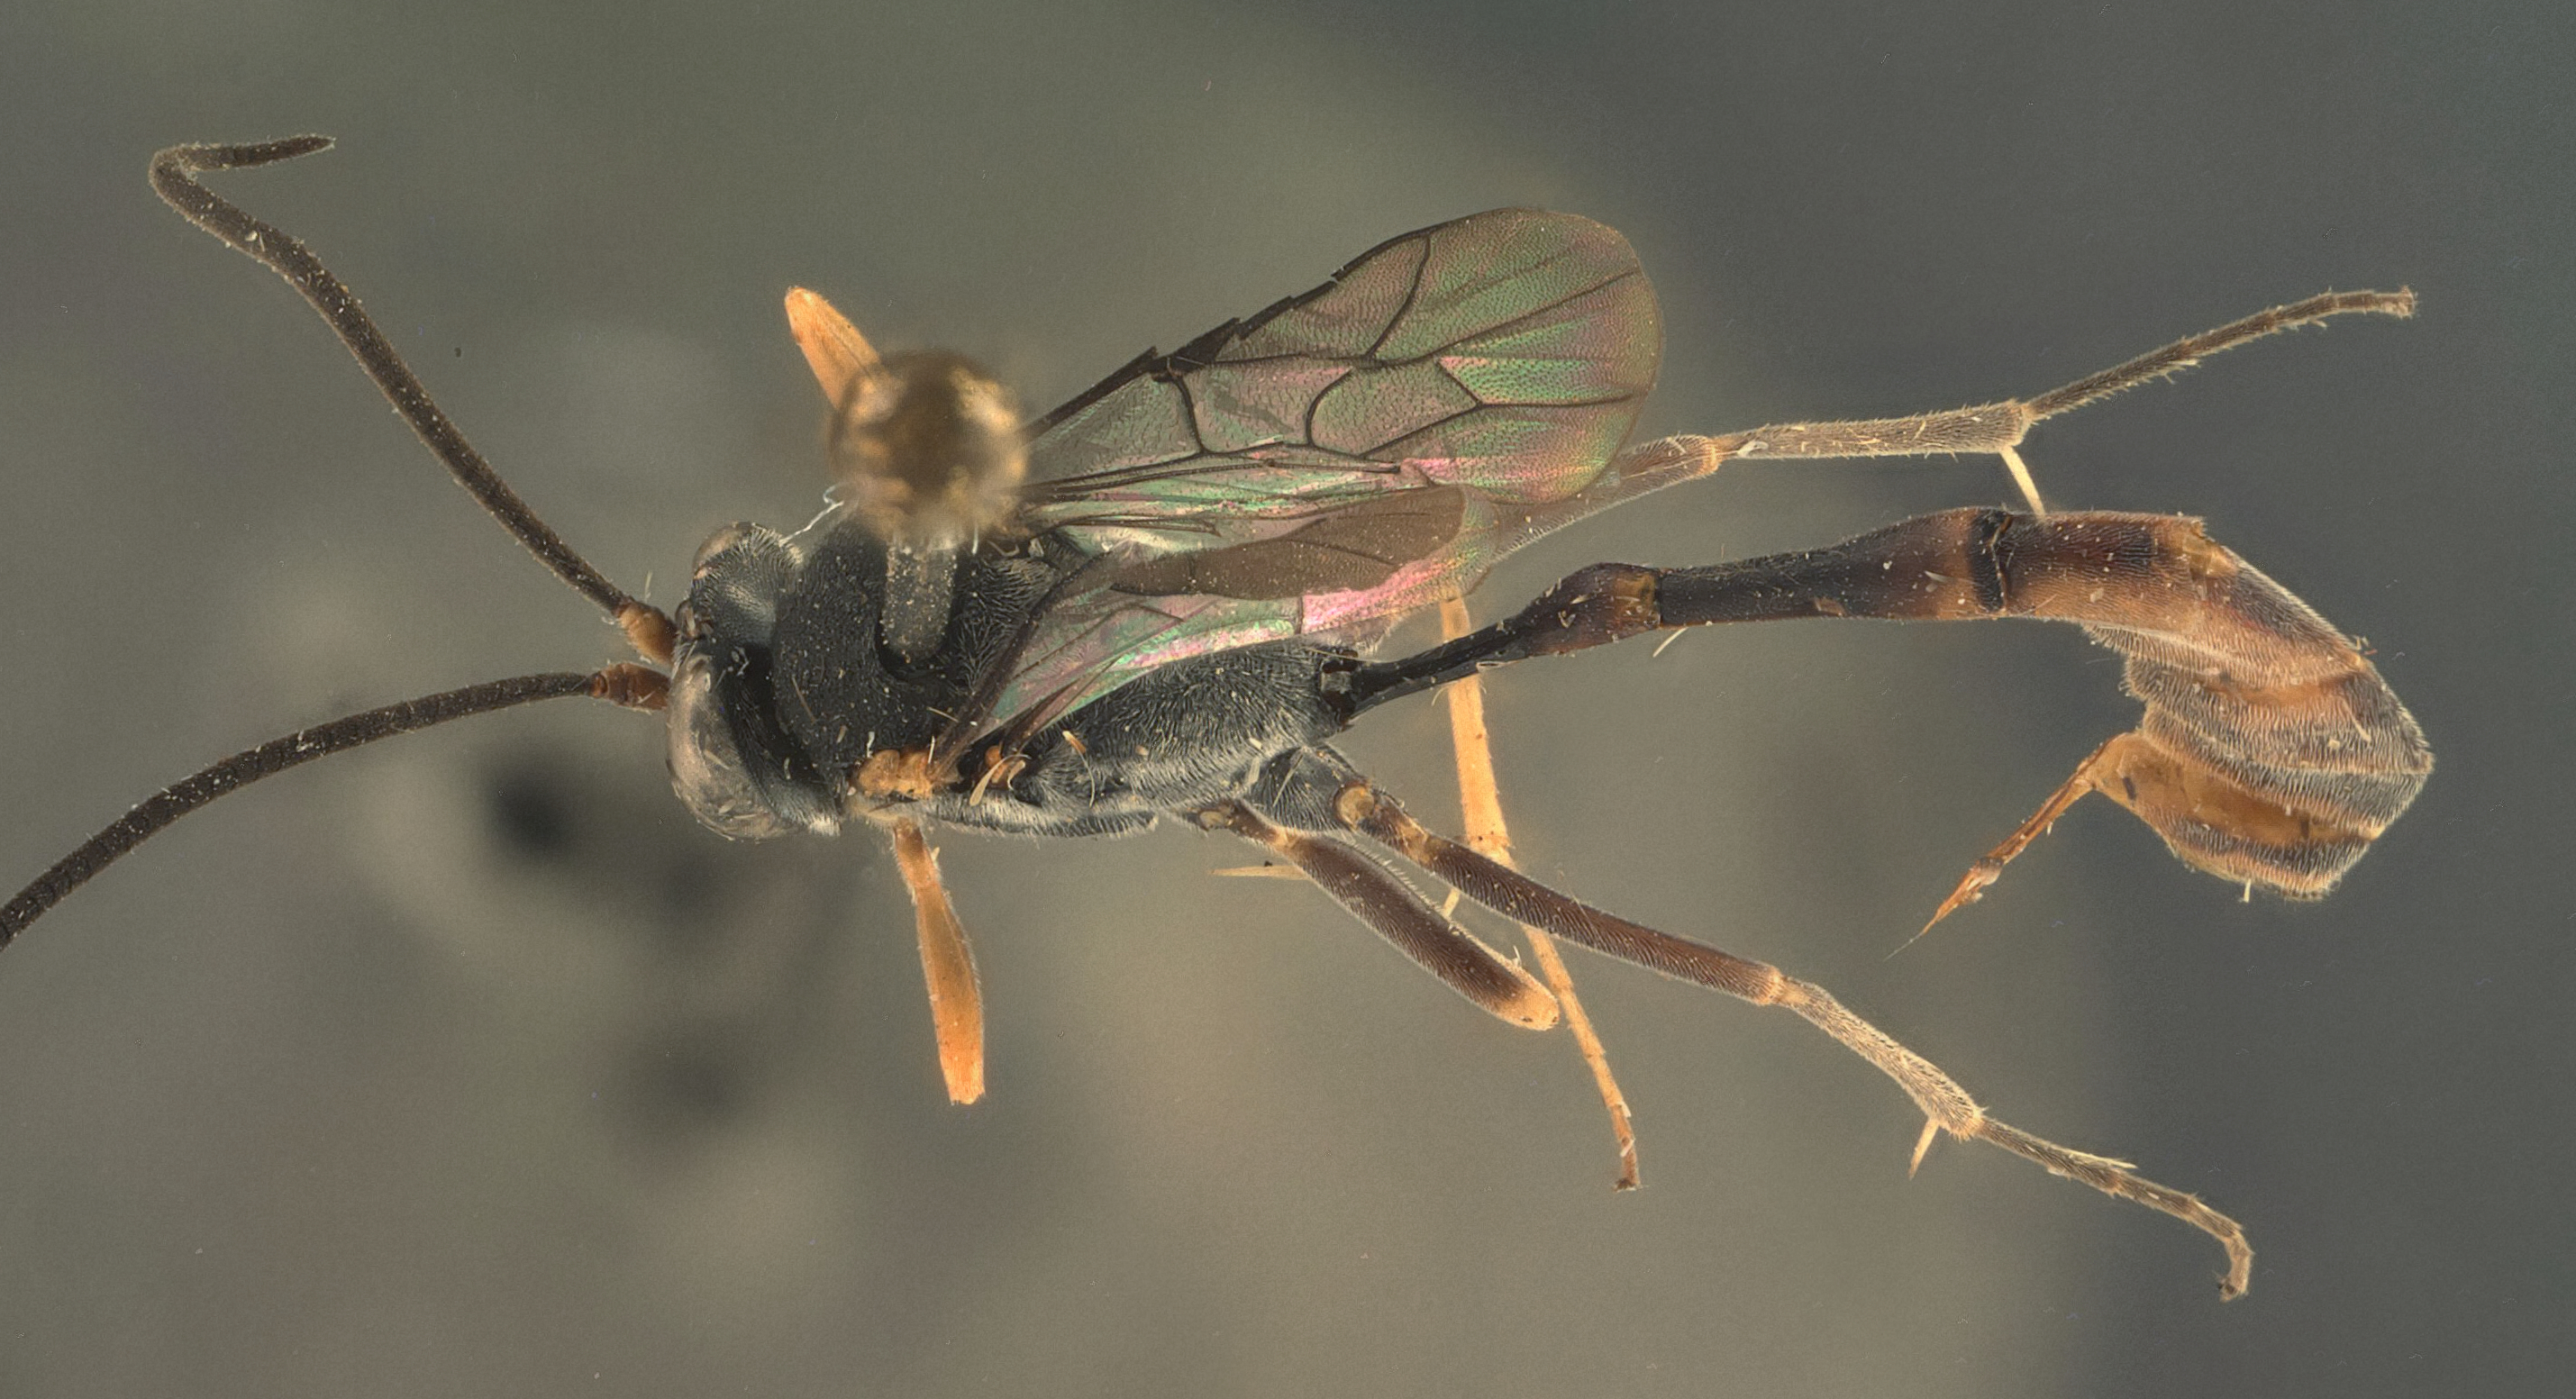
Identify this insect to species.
Casinaria lenticulata
